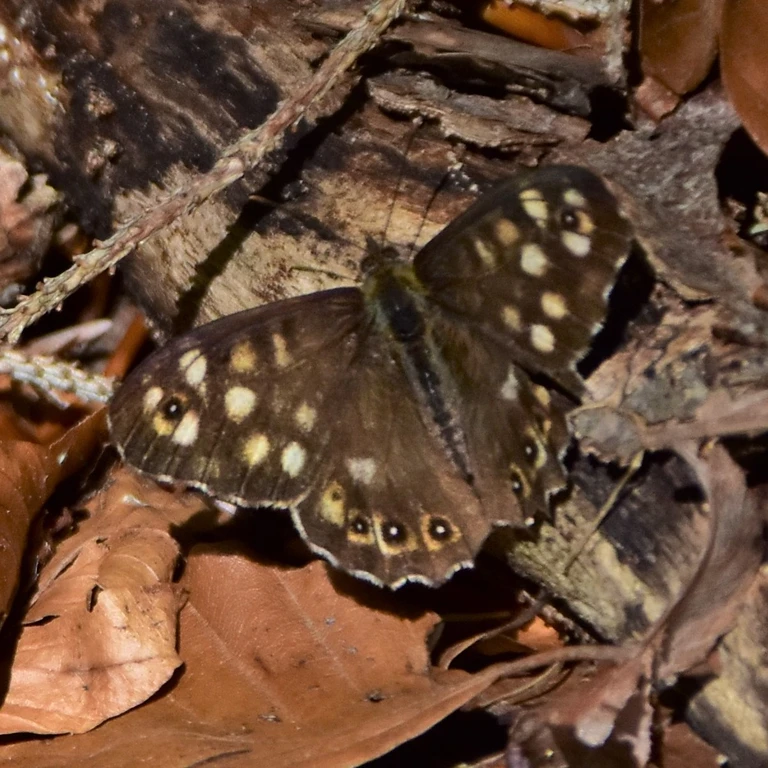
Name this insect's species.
Pararge aegeria
